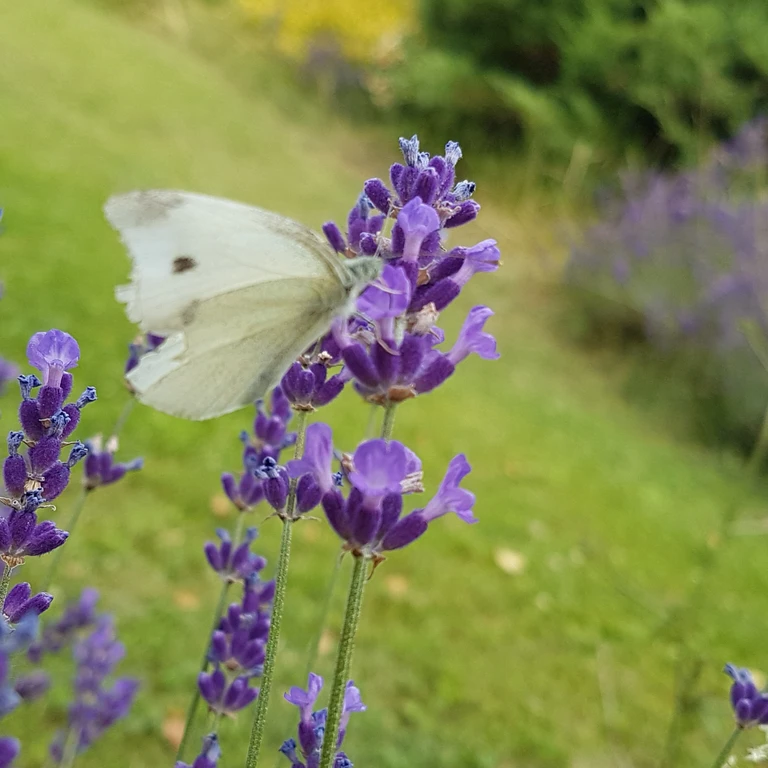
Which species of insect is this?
Pieris rapae
